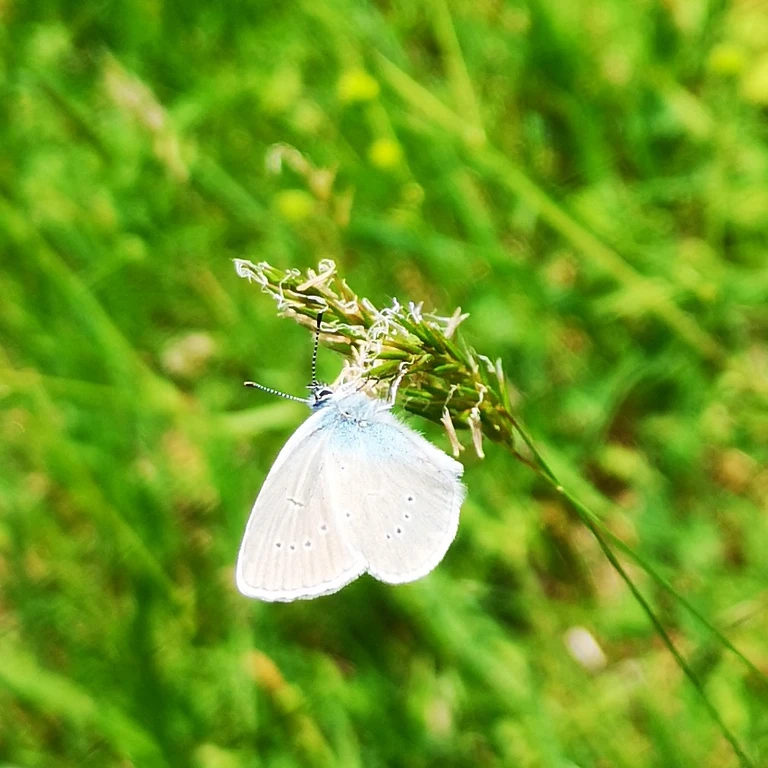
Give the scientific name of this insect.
Cyaniris semiargus
